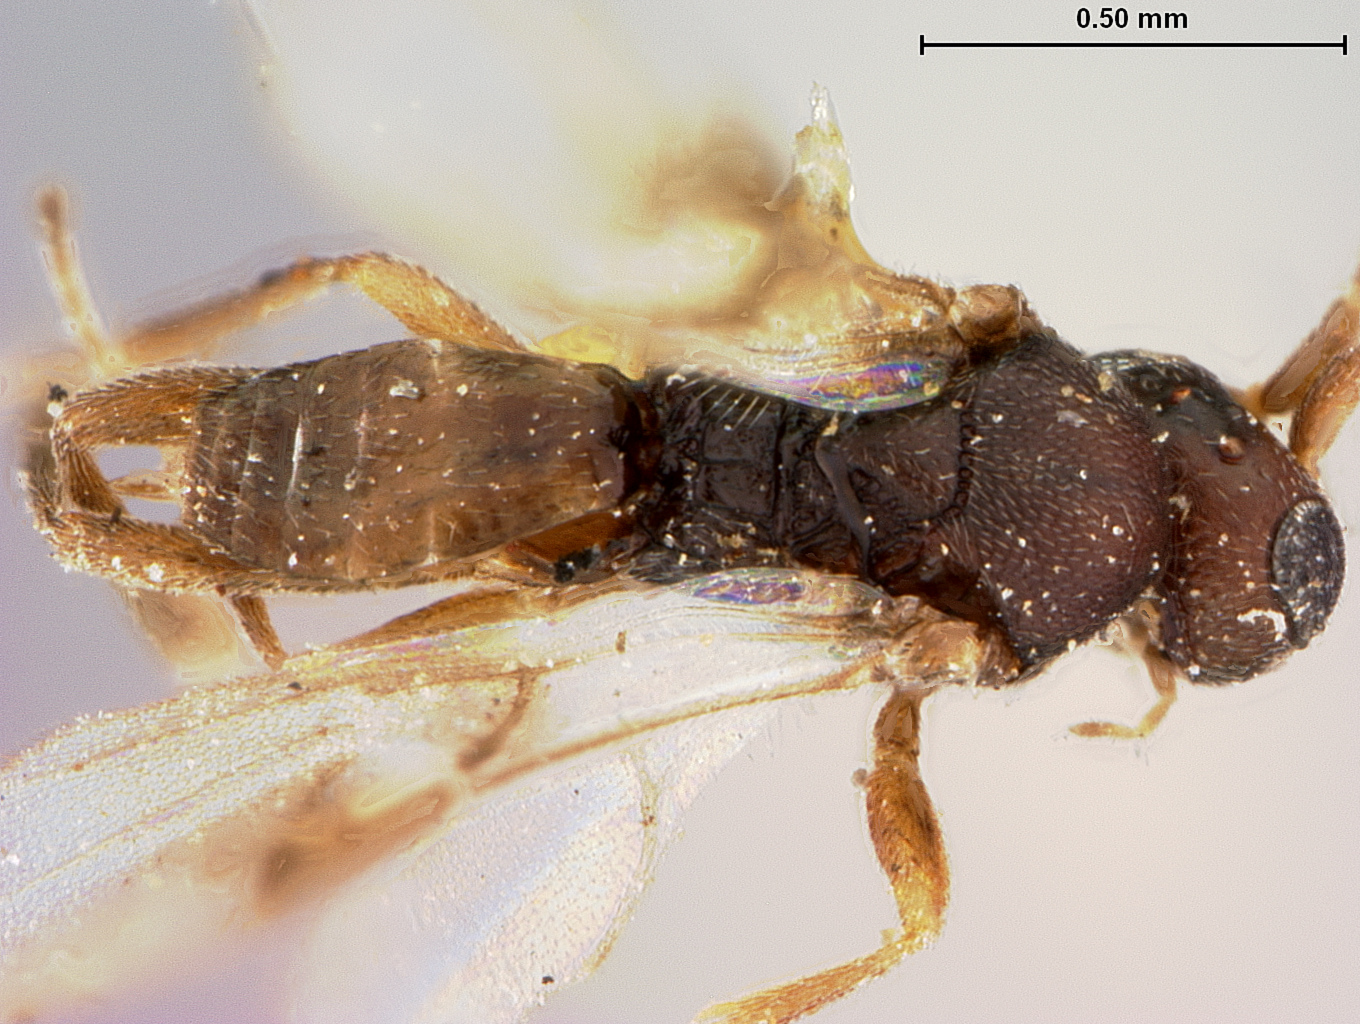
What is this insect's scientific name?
Adelius coloradensis
